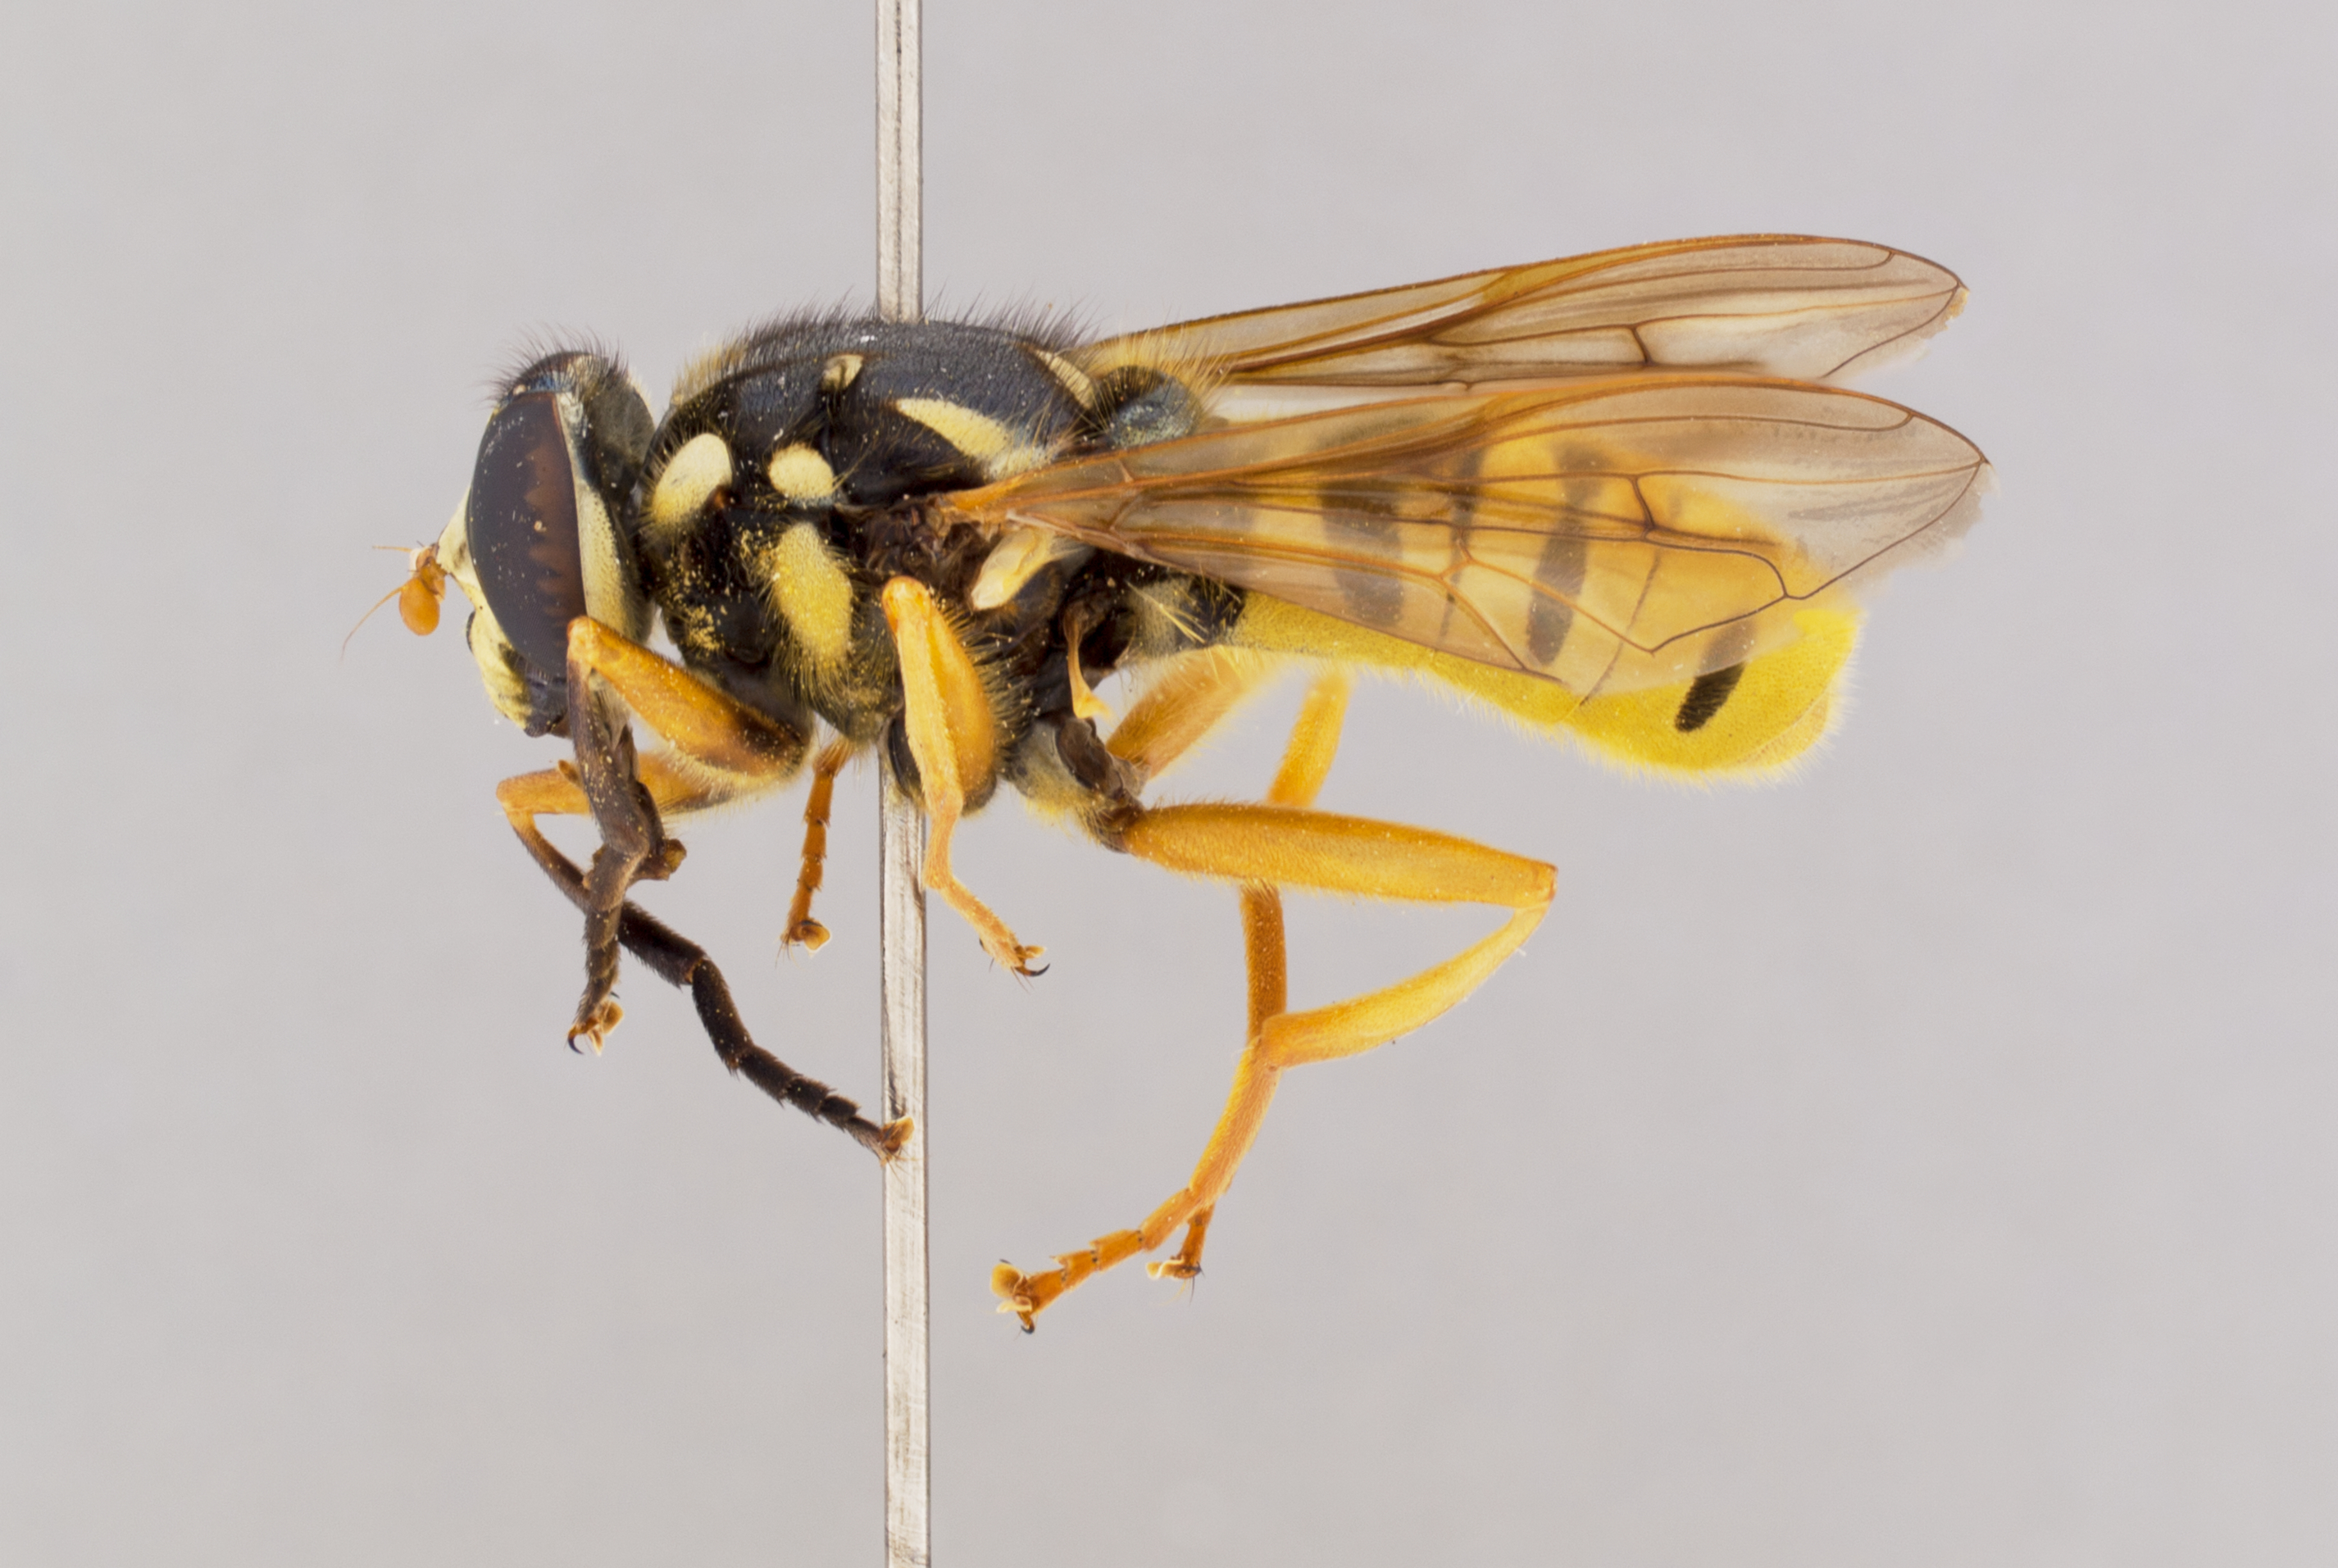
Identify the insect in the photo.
Temnostoma alternans
